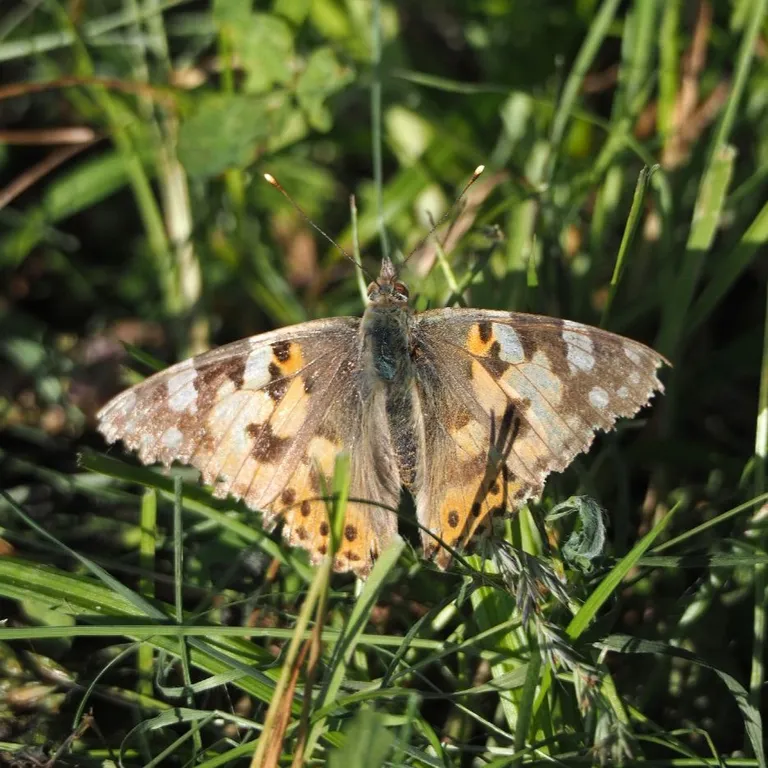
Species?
Vanessa cardui
